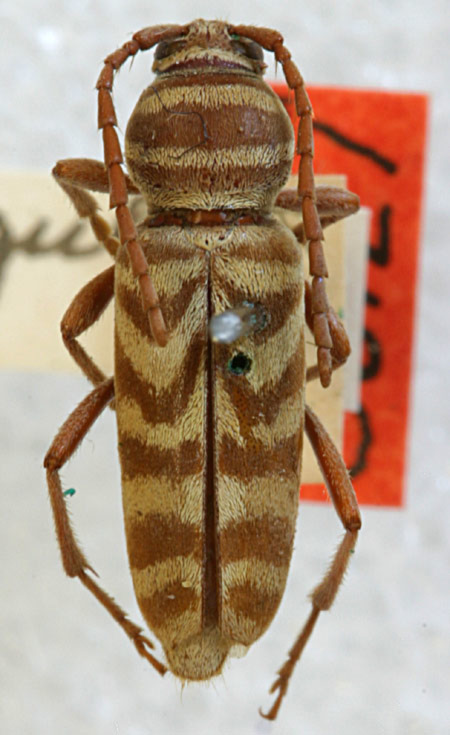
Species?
Cyllene angulifera
